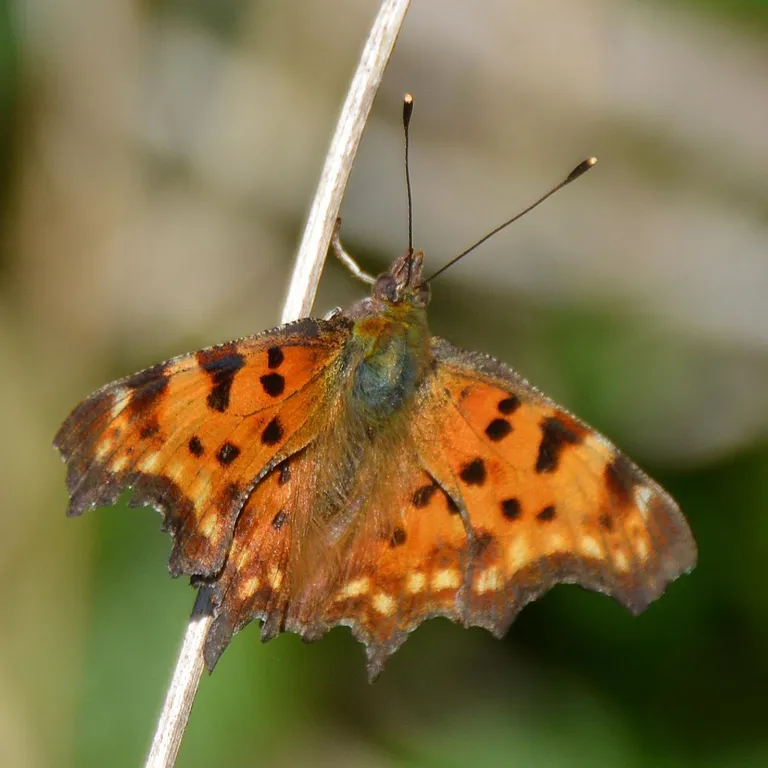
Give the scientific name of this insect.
Polygonia c-album
